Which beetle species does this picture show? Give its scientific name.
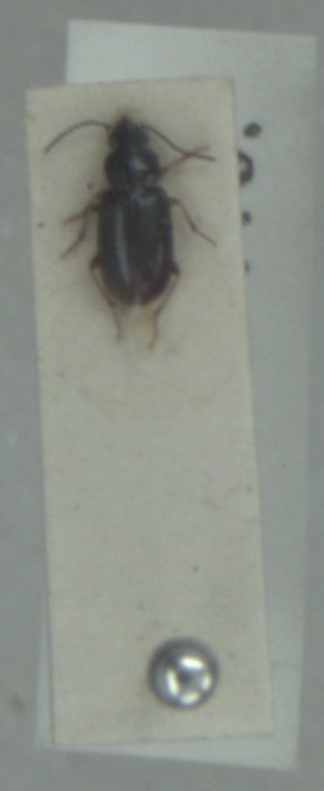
Acupalpus brunnipes
